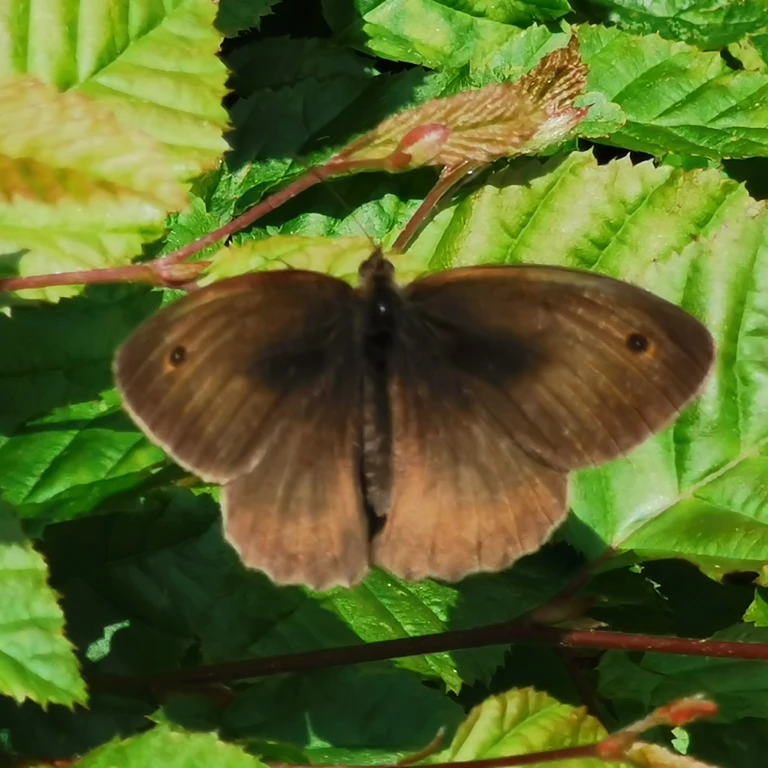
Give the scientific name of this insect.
Maniola jurtina
